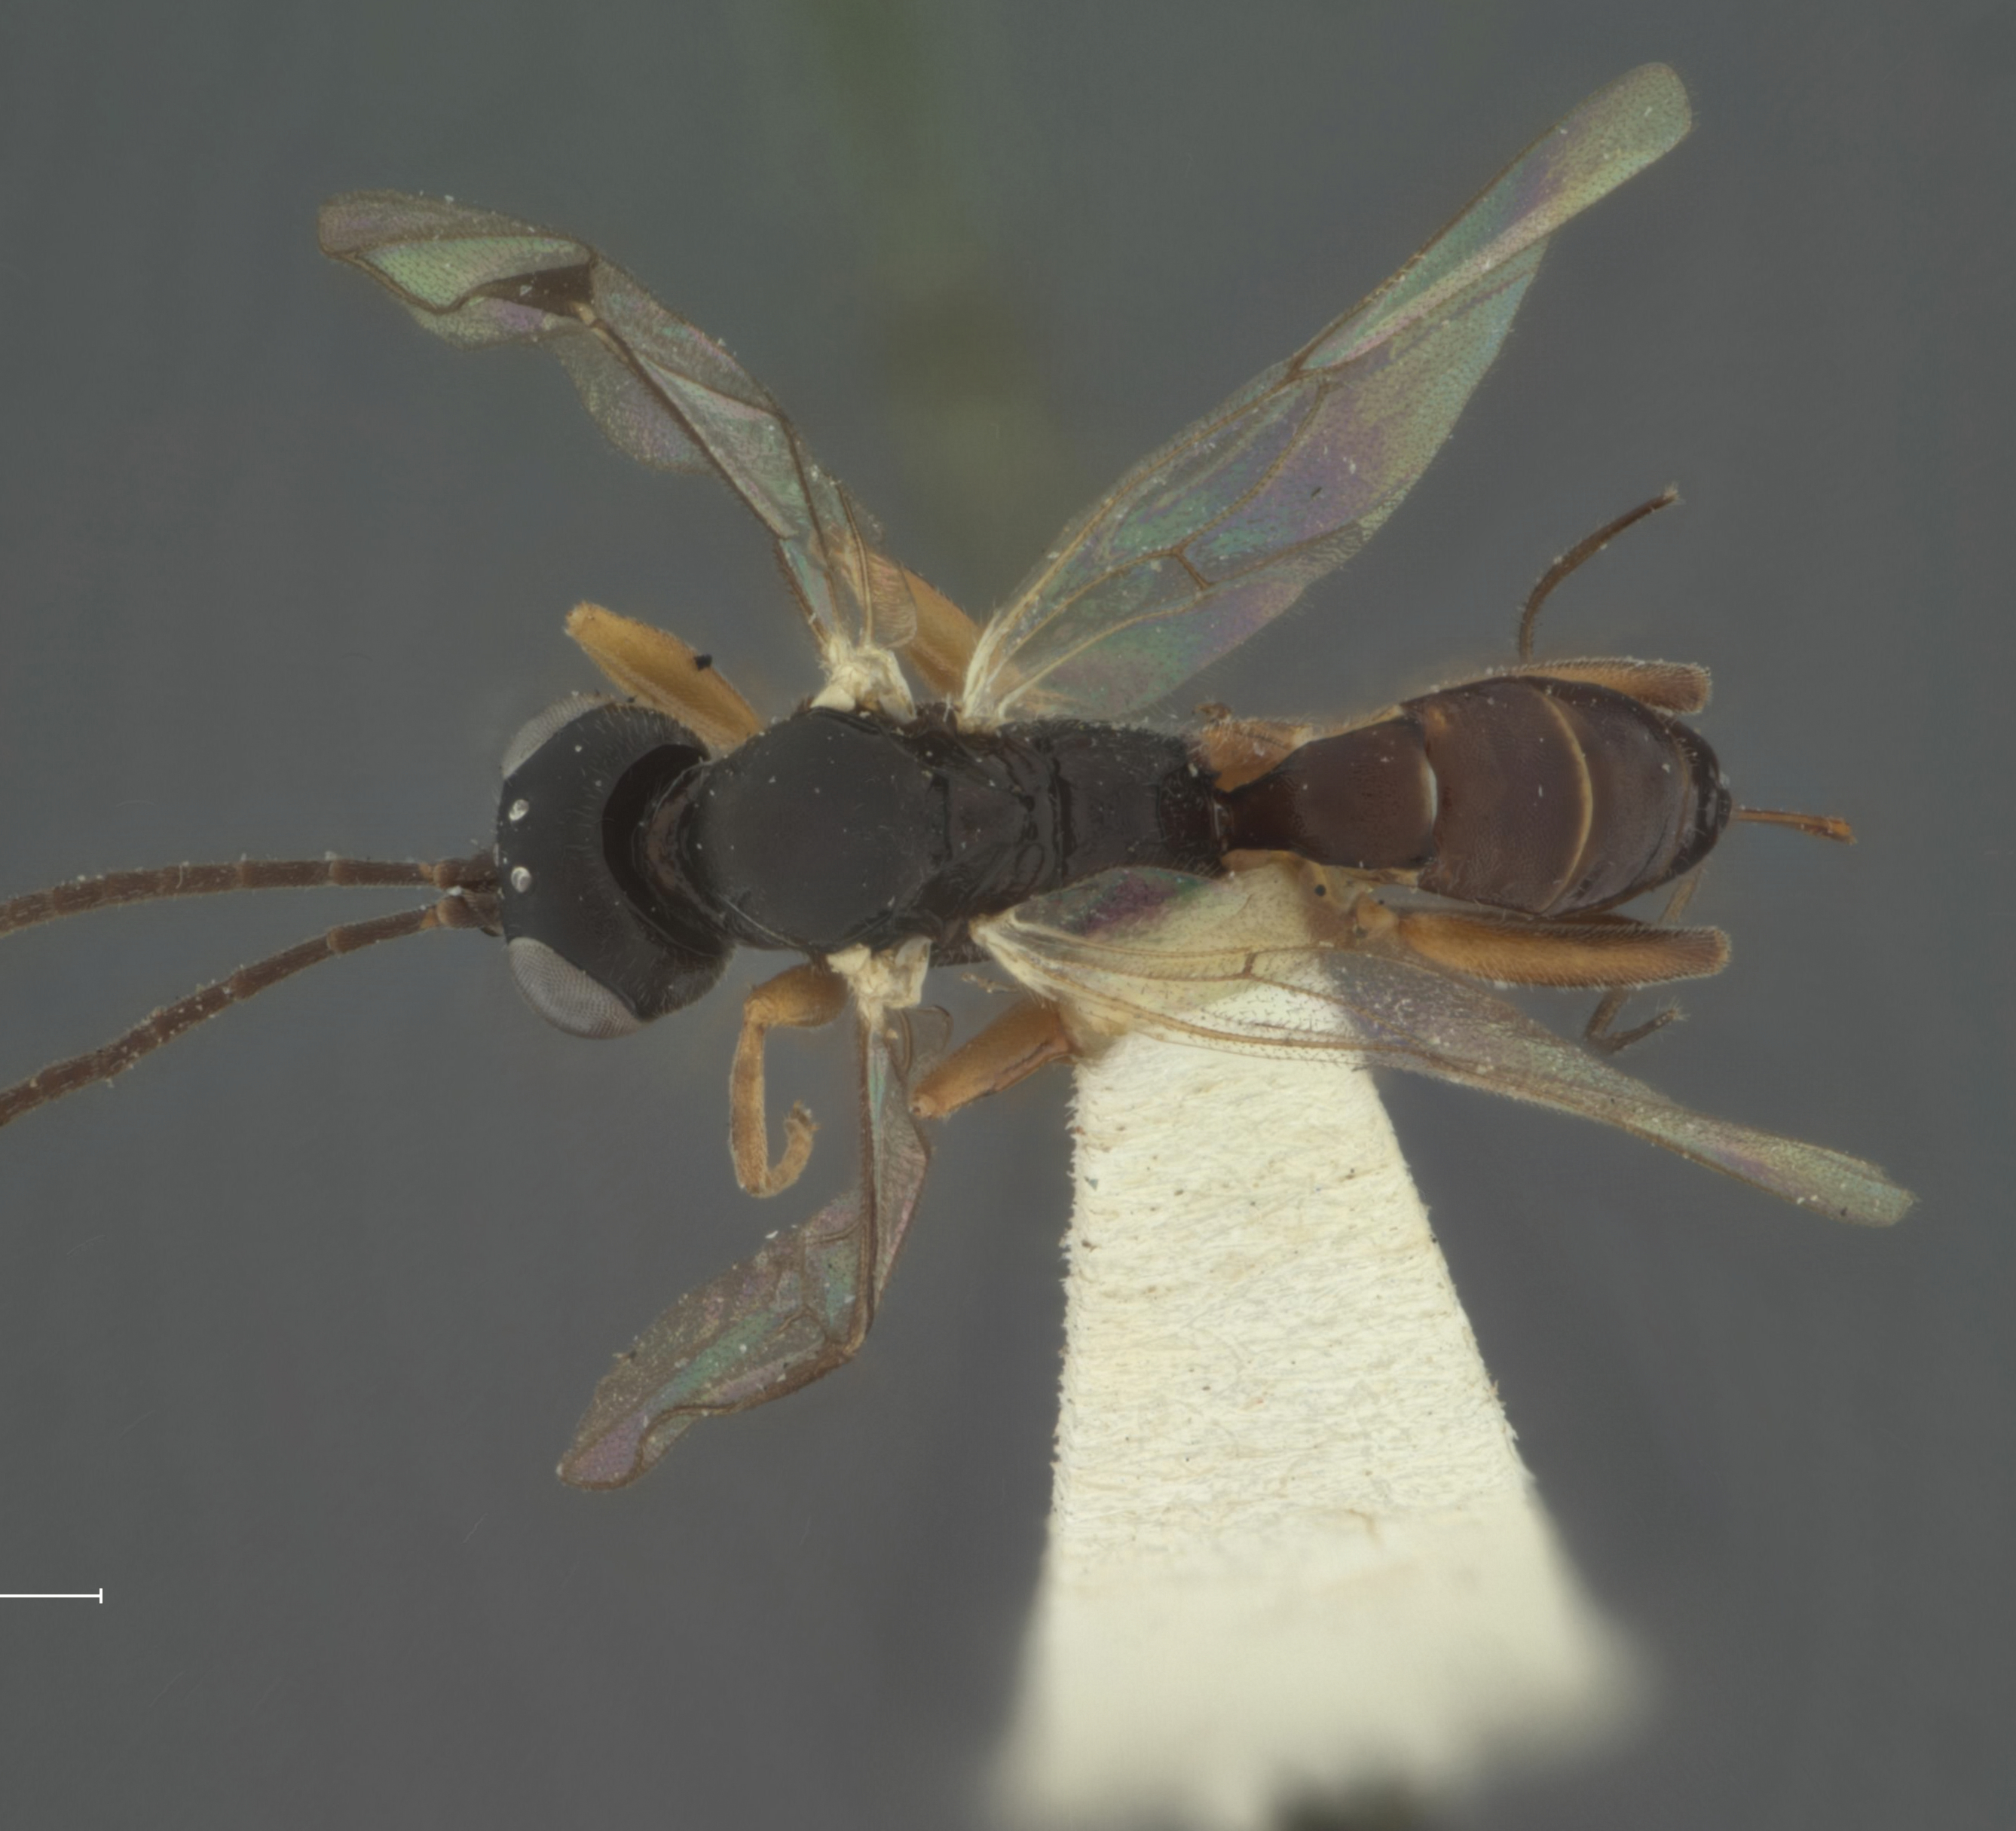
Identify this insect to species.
Hemiteles hydrophilus
